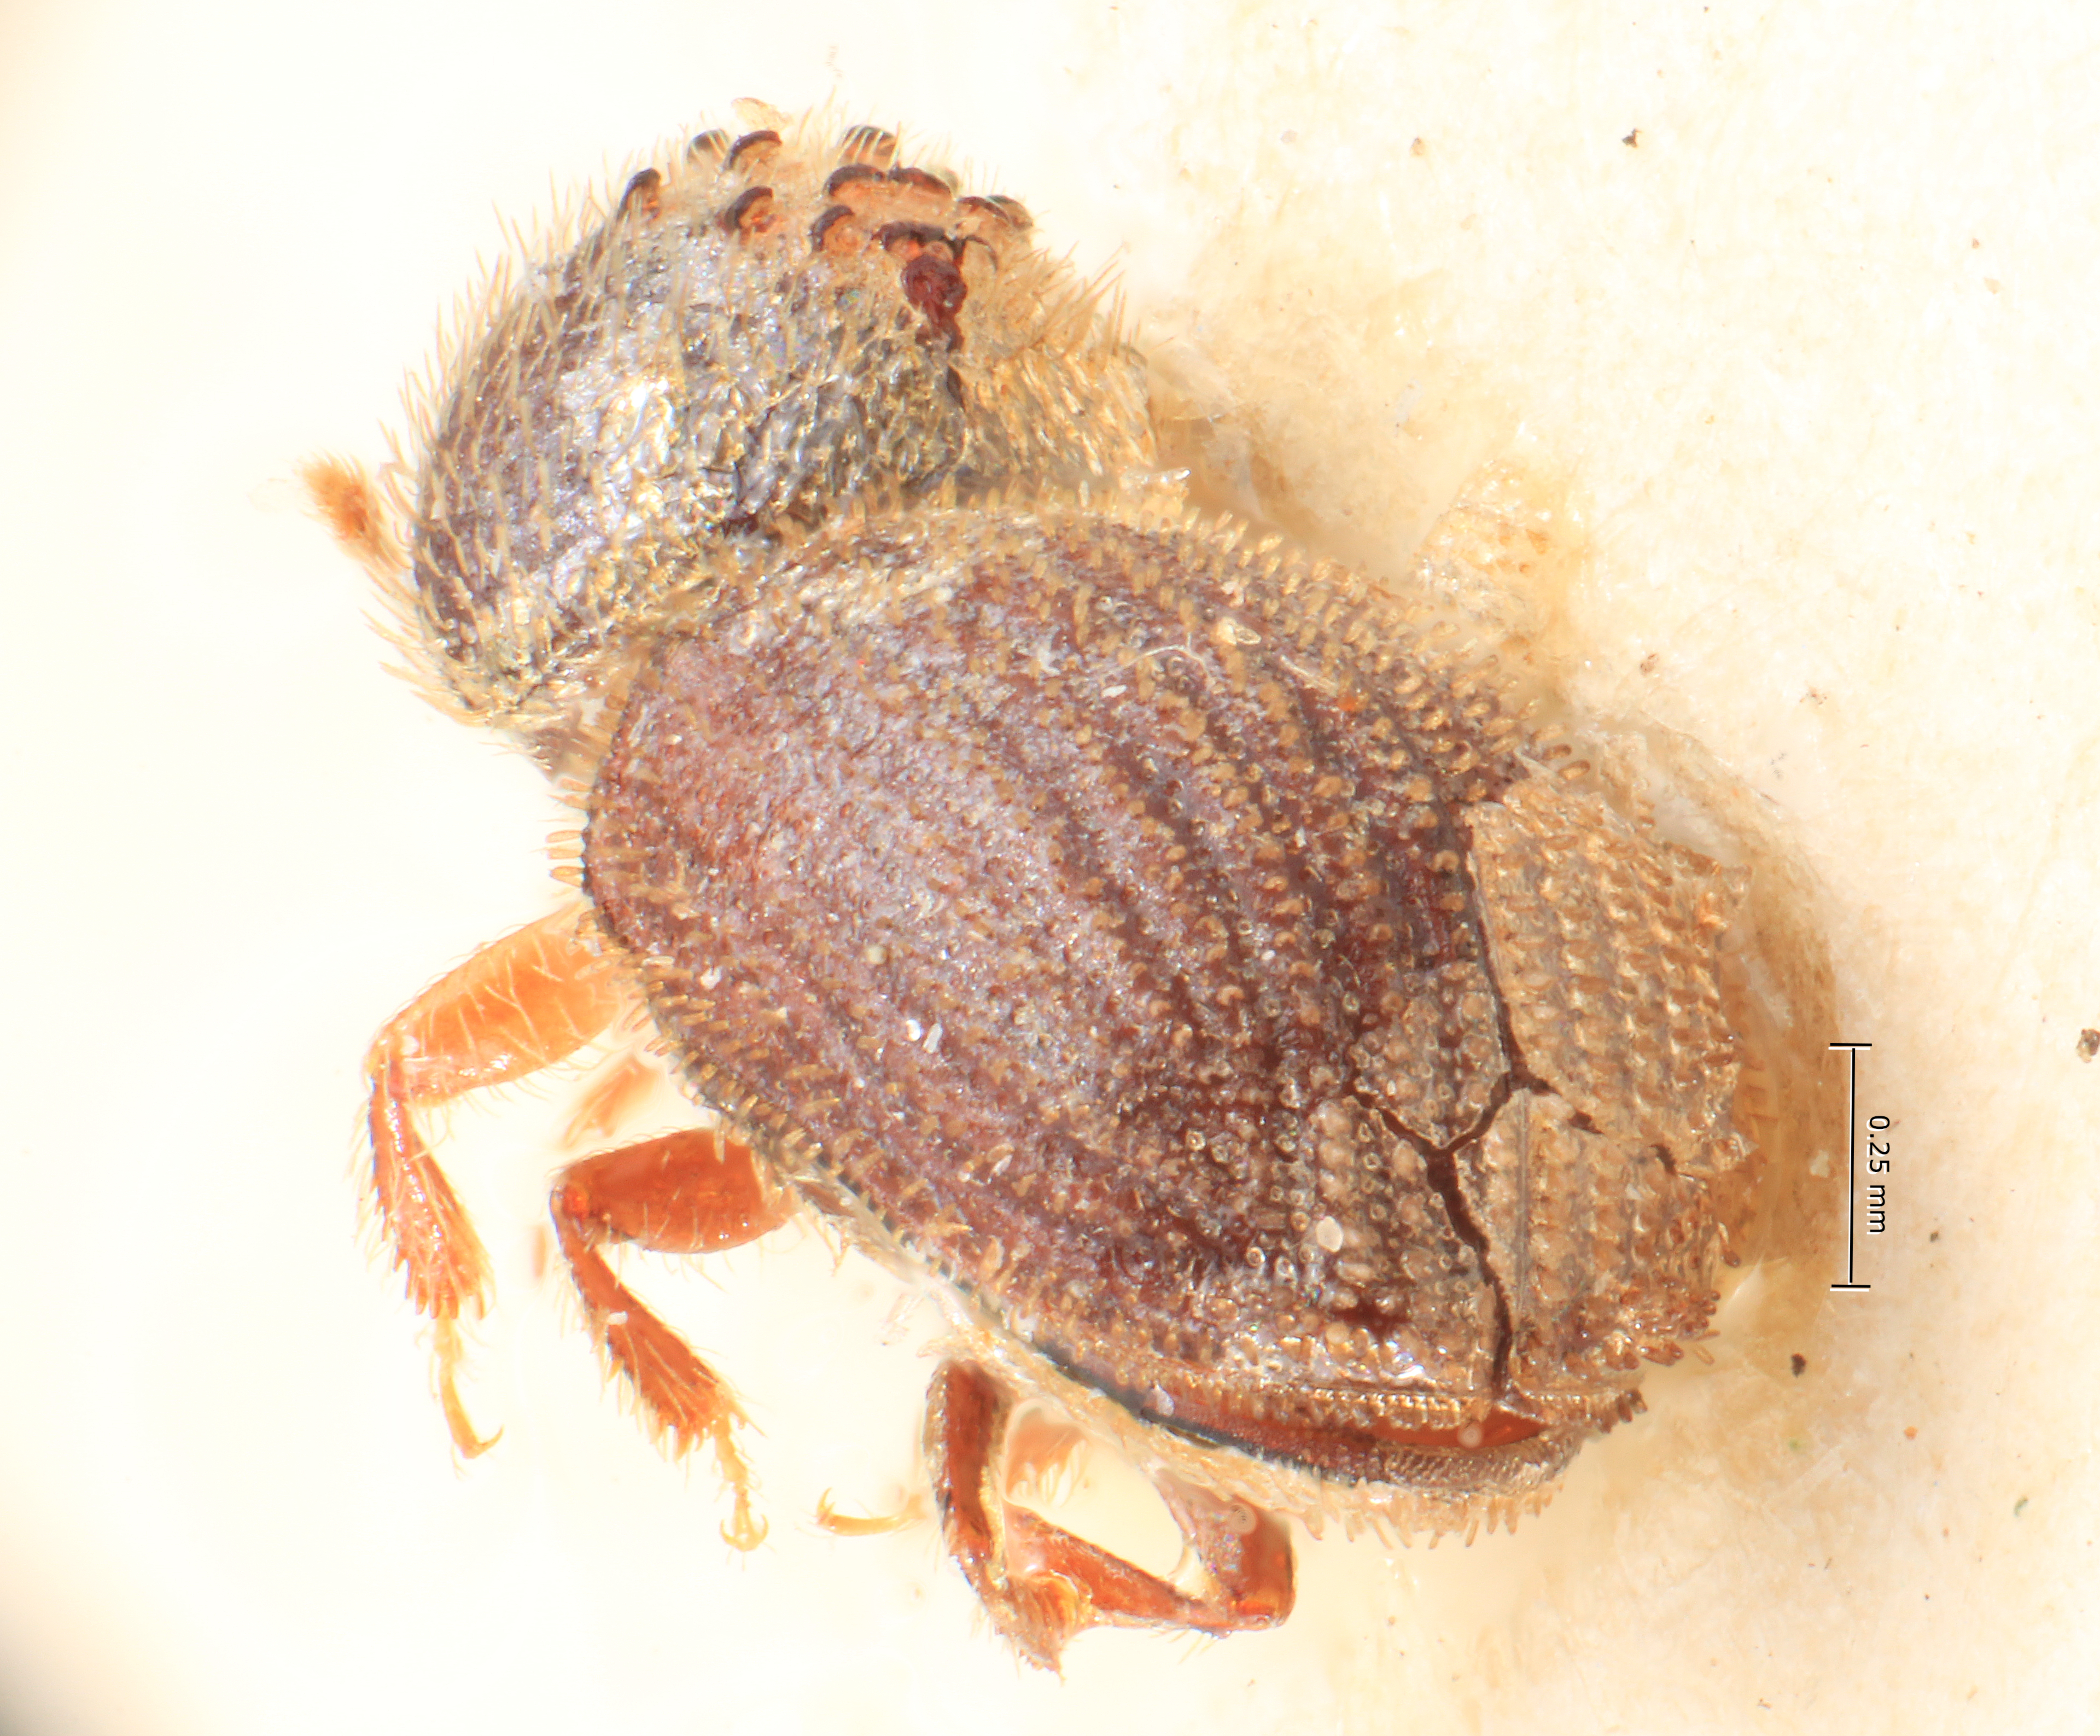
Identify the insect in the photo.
Cryphalus acaciae
